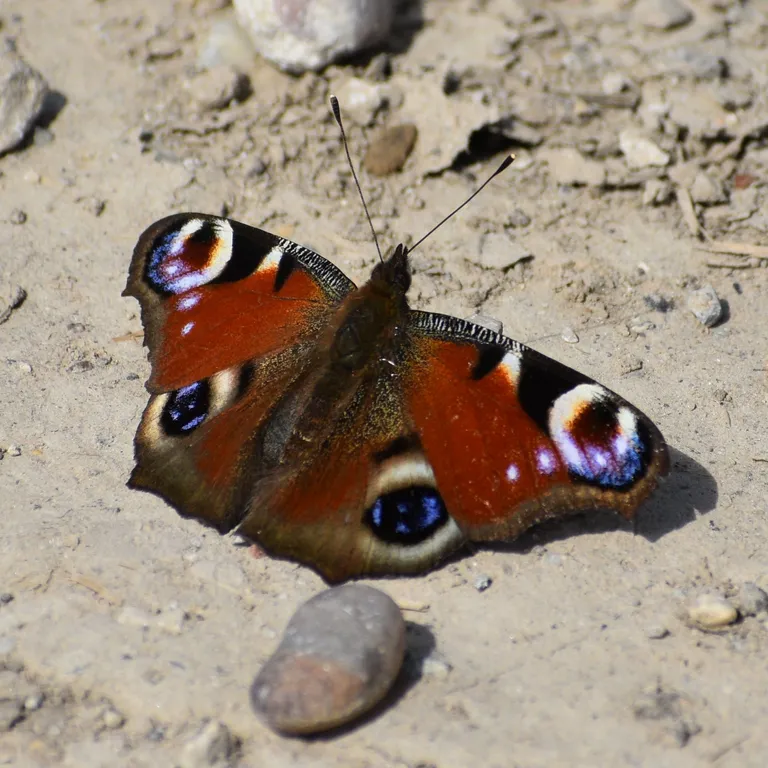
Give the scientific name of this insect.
Aglais io
